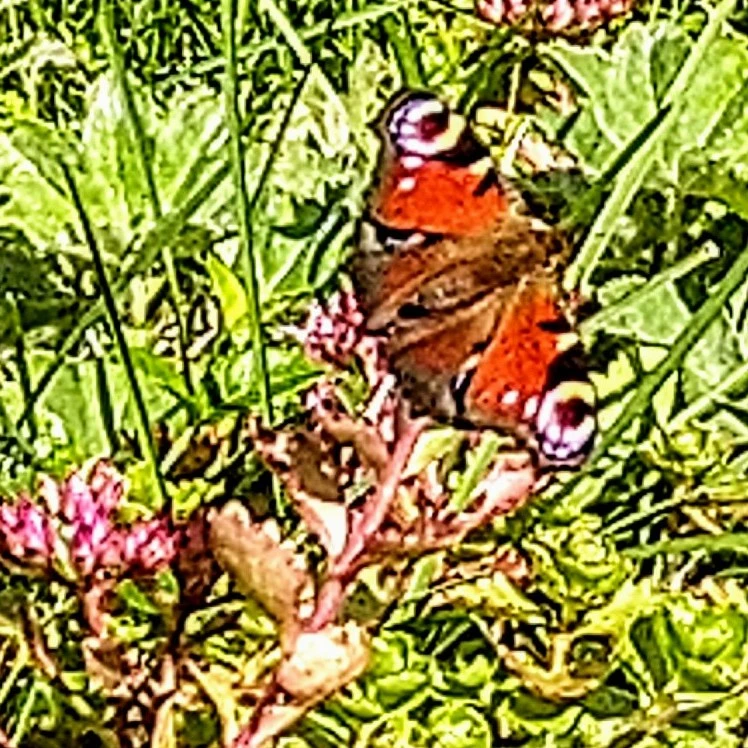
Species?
Aglais io
